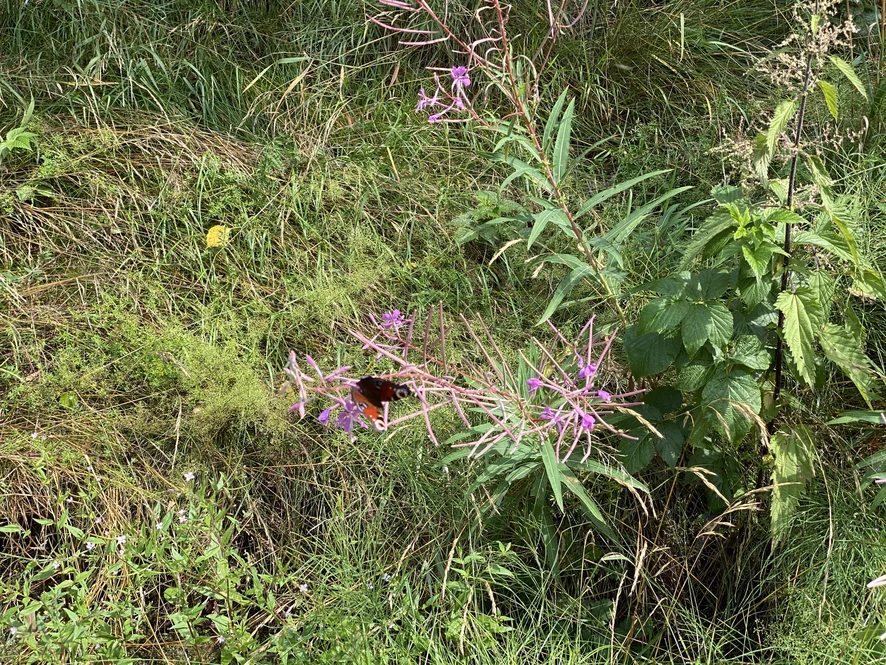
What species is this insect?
Aglais io
